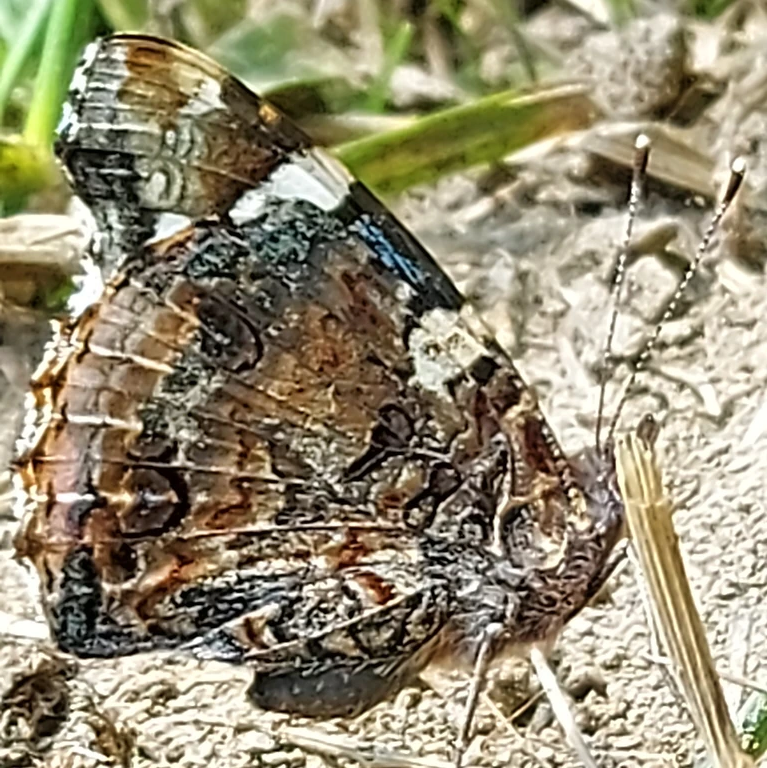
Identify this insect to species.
Vanessa atalanta
